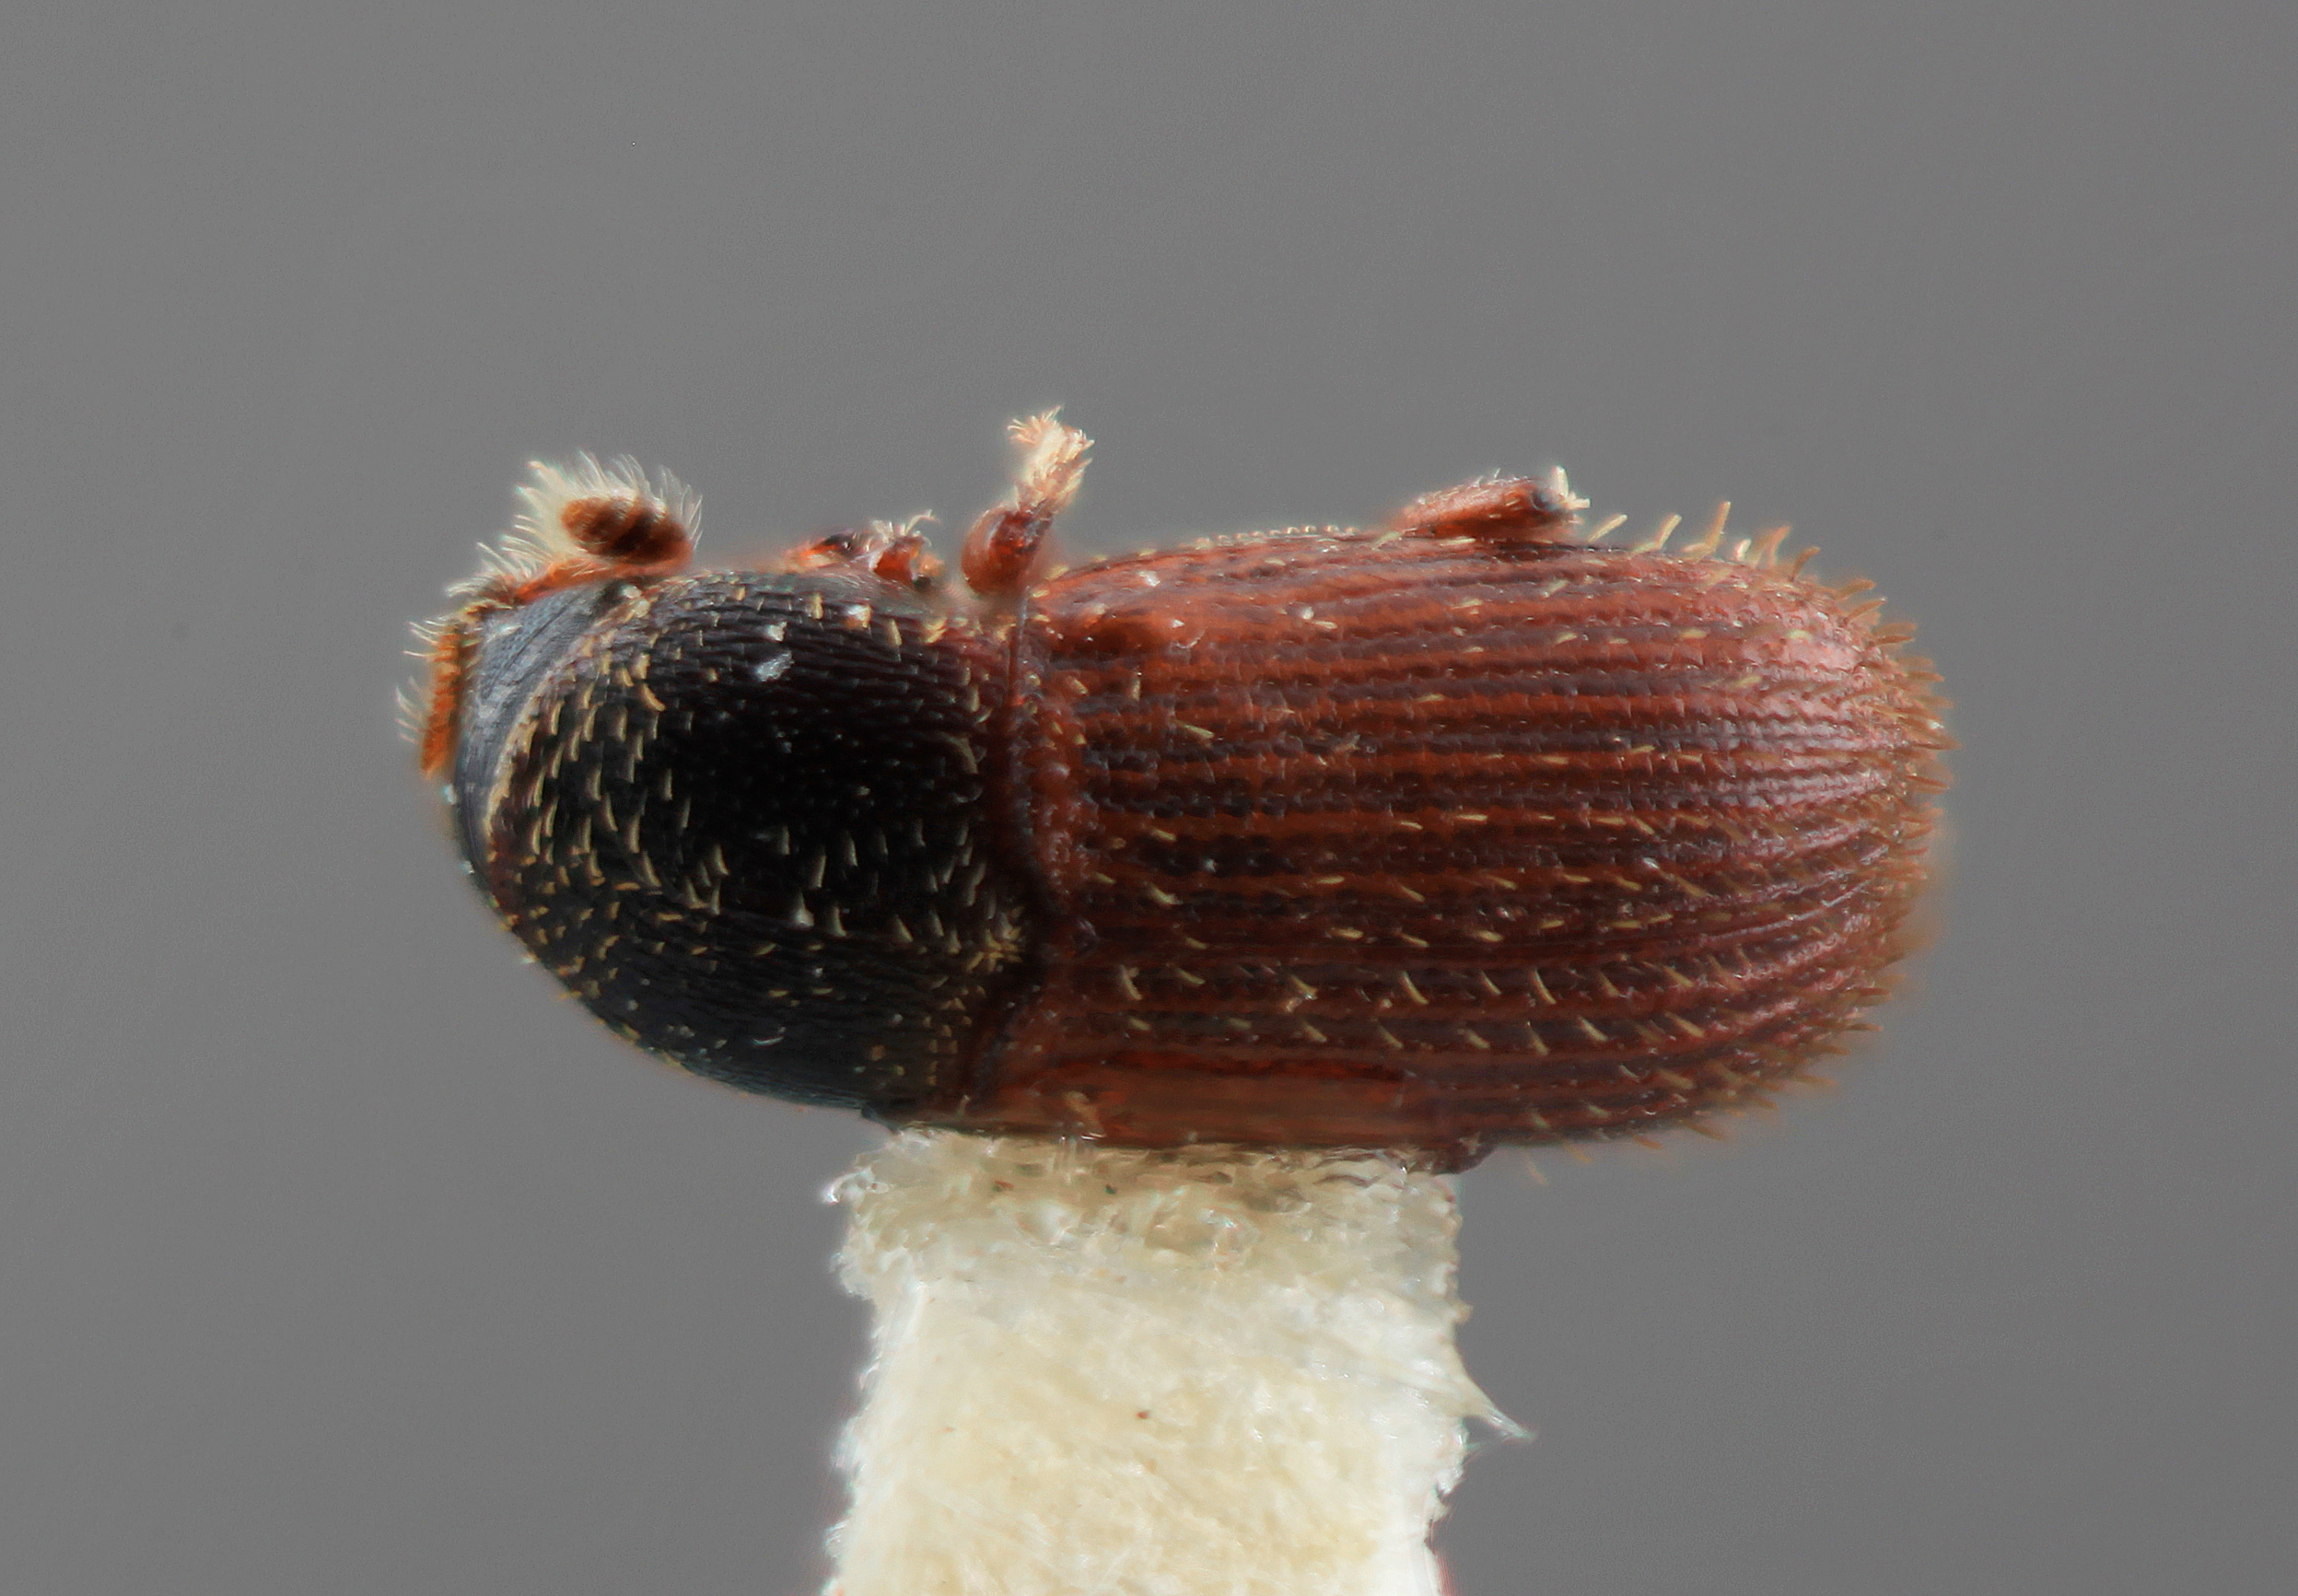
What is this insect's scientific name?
Cnesinus foratus
